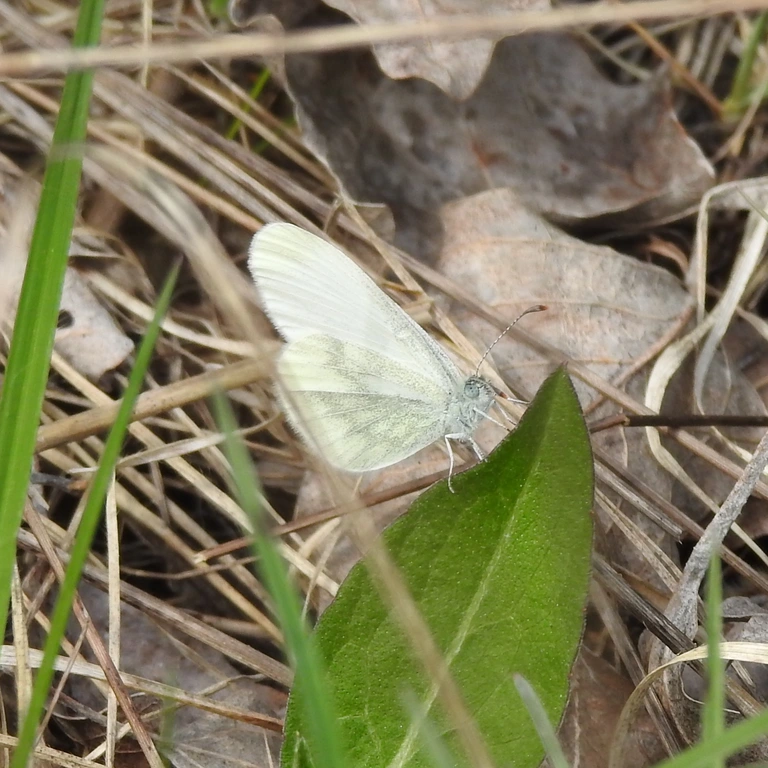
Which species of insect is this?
Leptidea sinapis/juvernica
